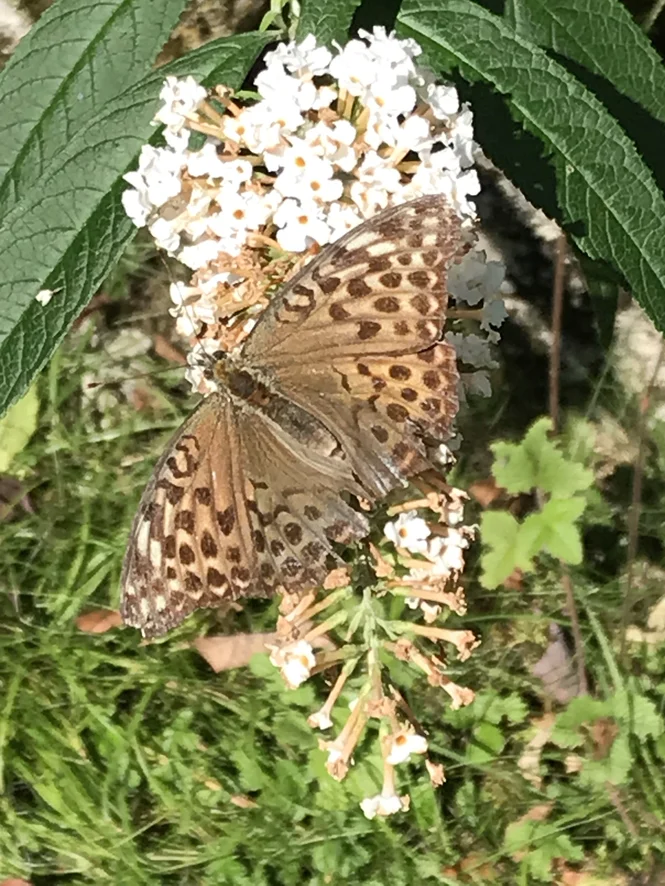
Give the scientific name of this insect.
Argynnis paphia
